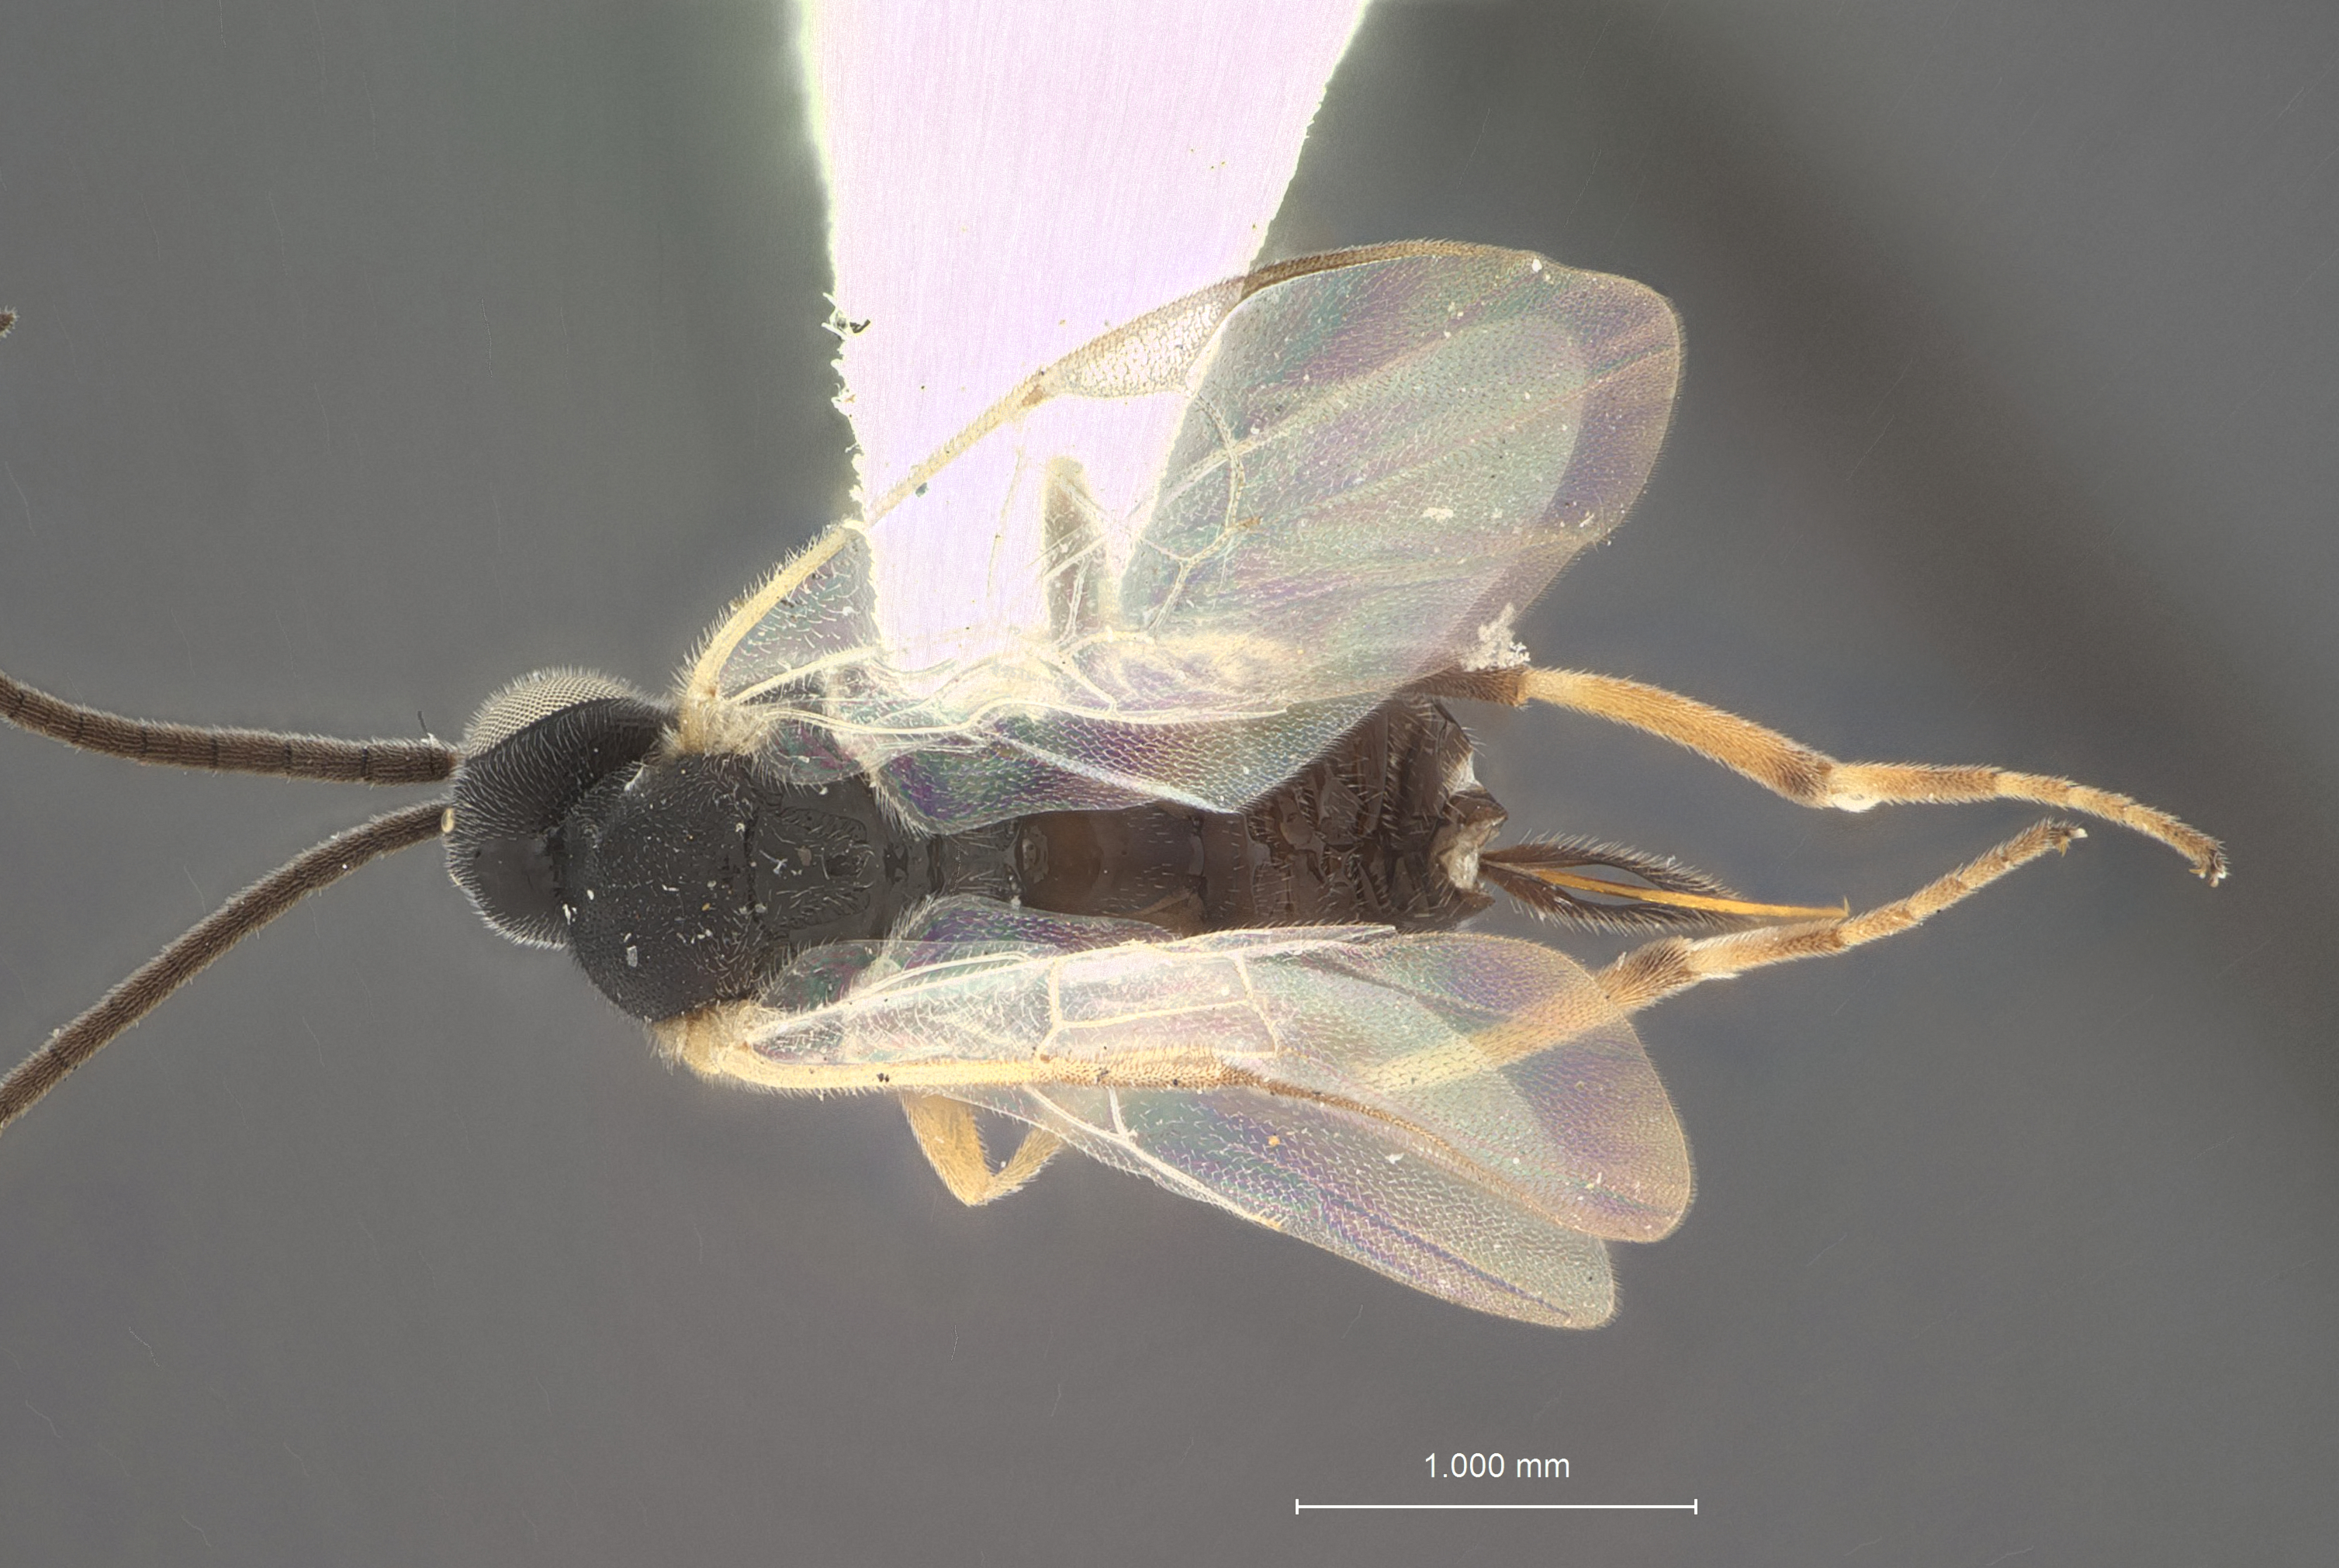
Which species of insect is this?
Apanteles etiellae
